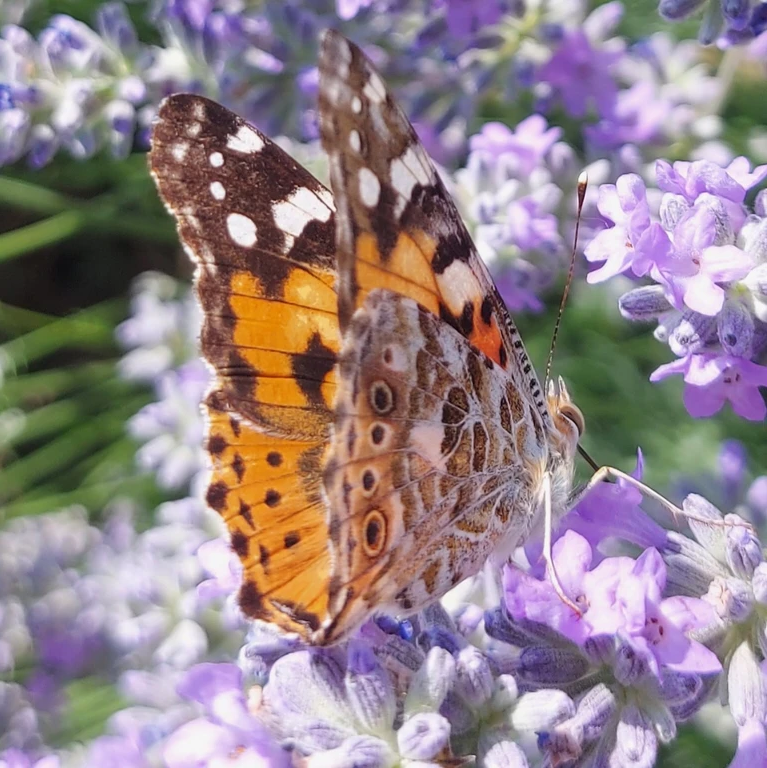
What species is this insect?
Vanessa cardui
